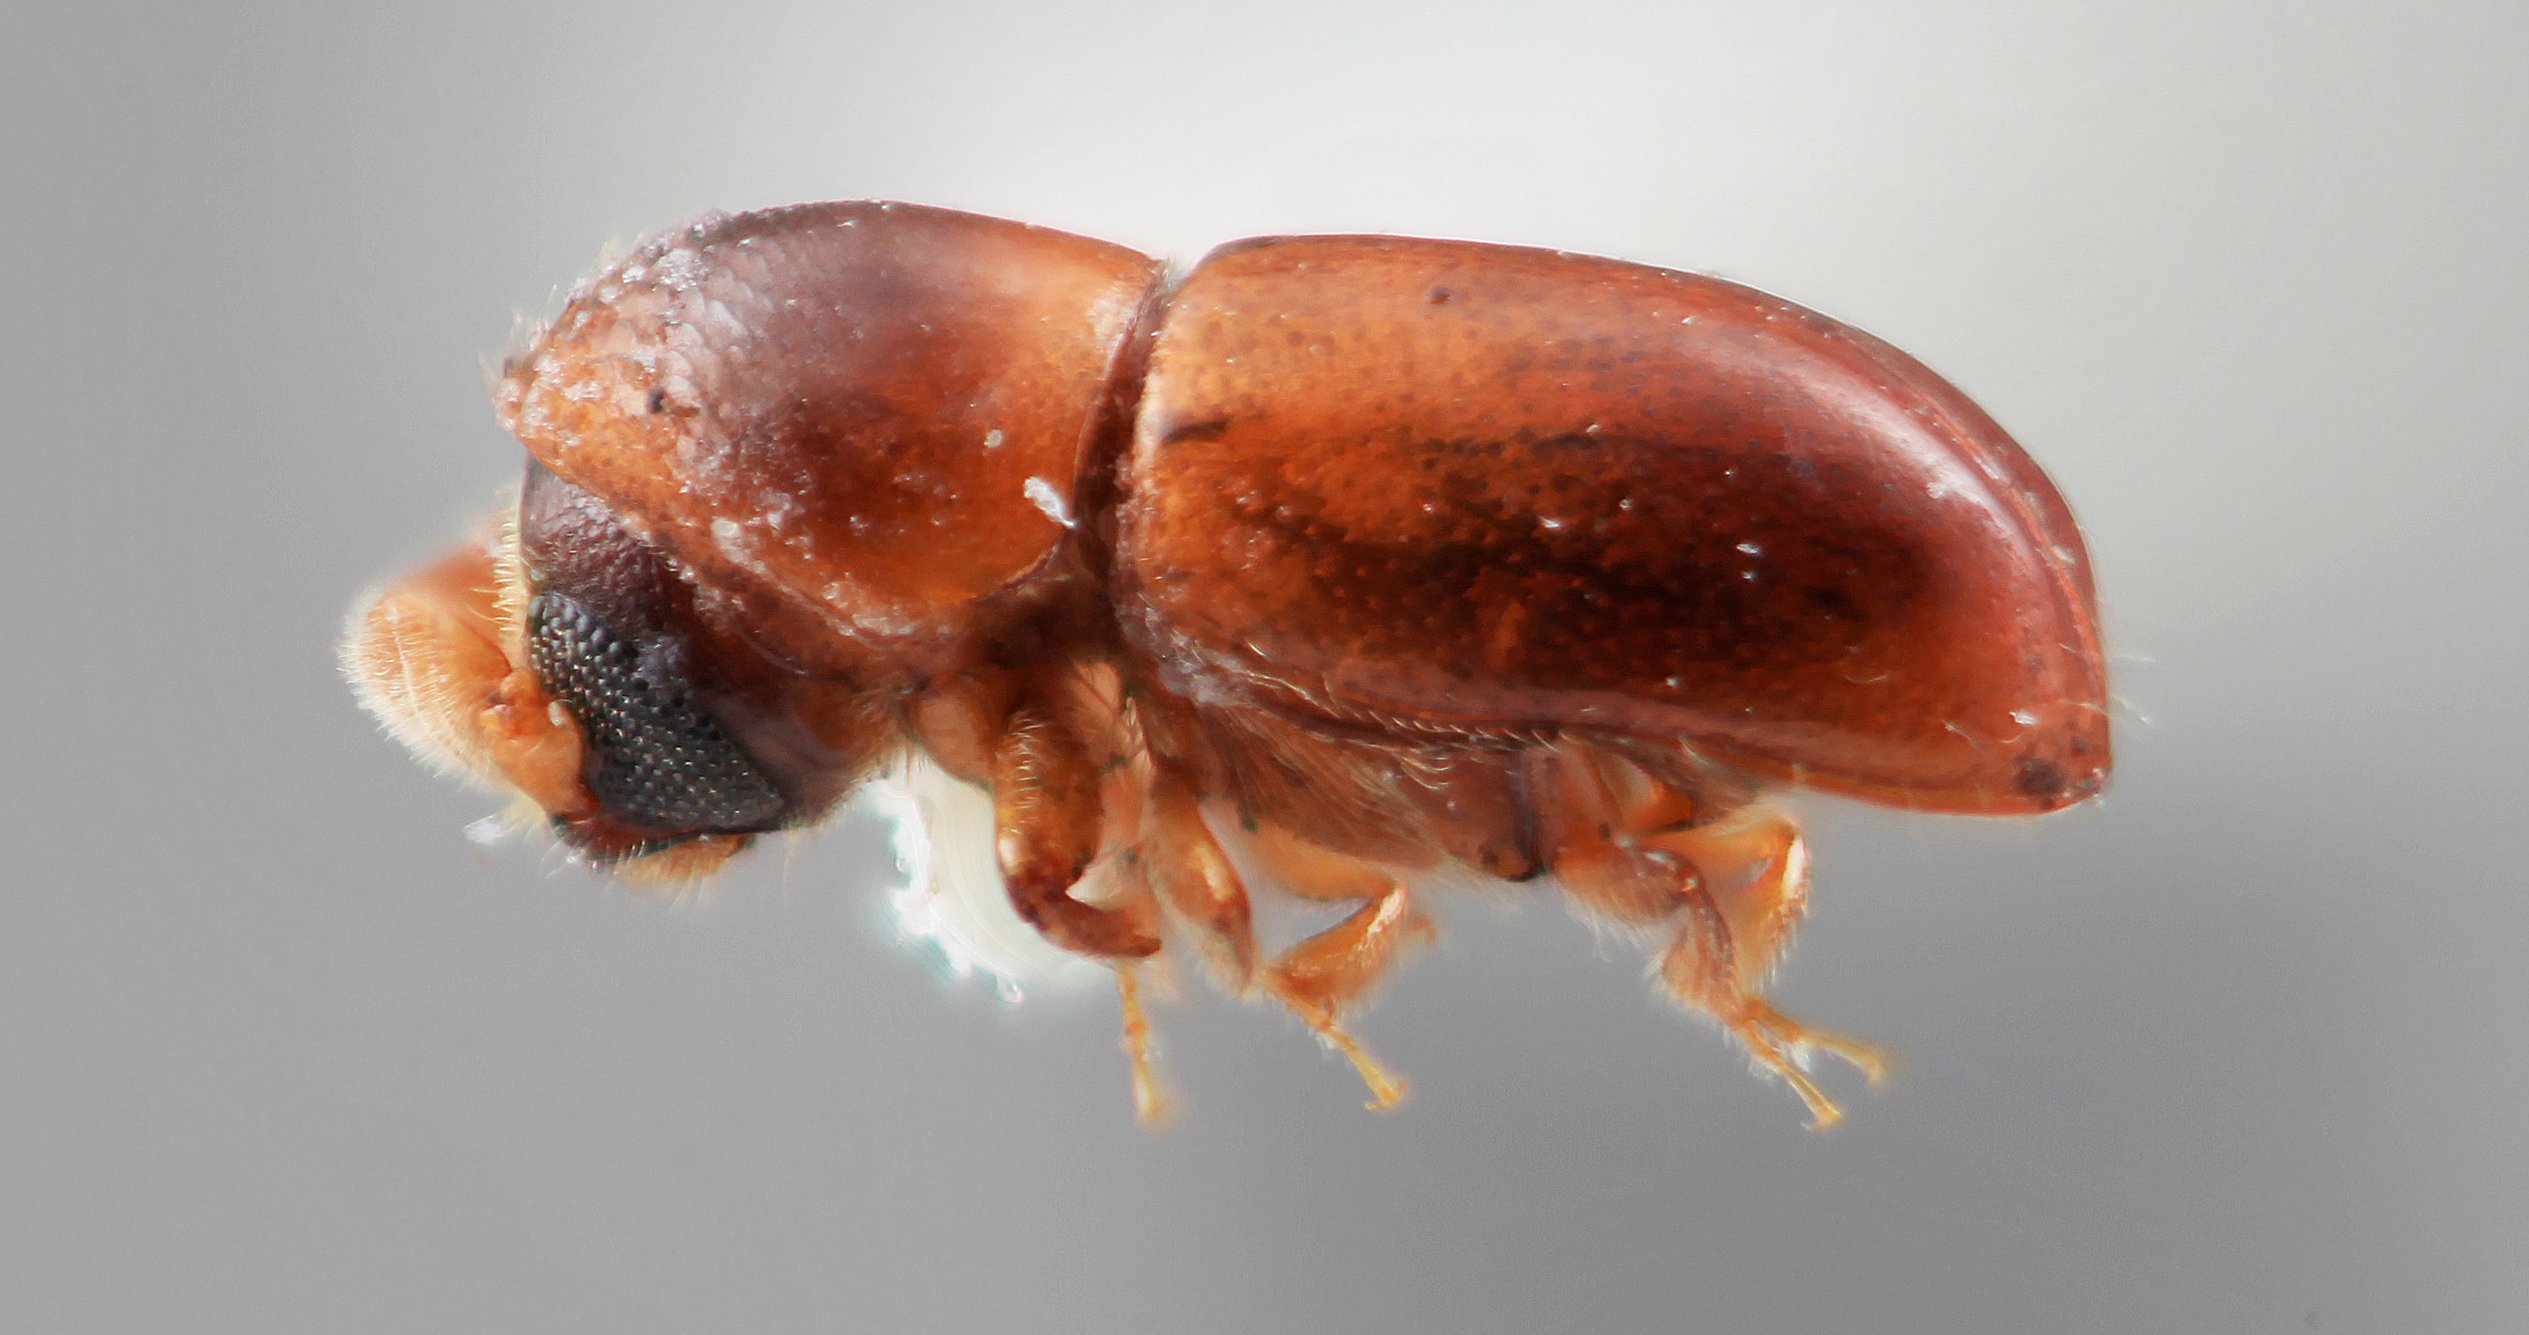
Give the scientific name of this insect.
Corthylus splendens
